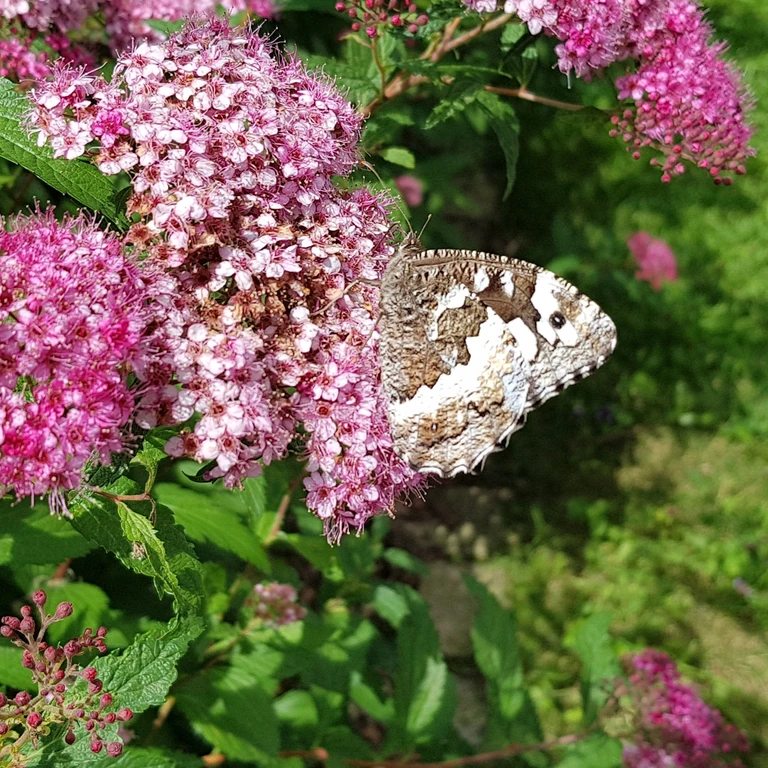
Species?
Brintesia circe
